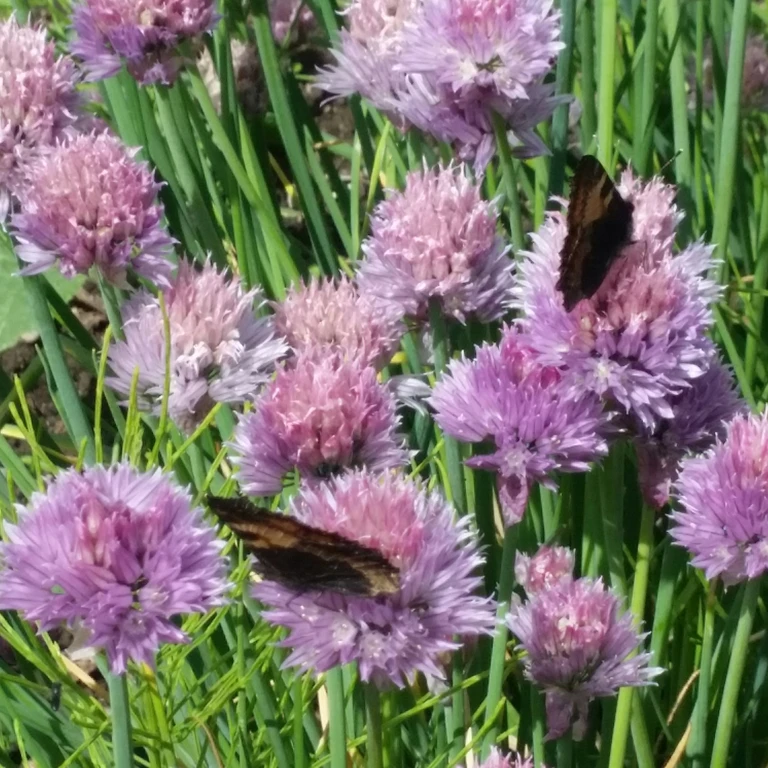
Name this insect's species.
Aglais urticae
